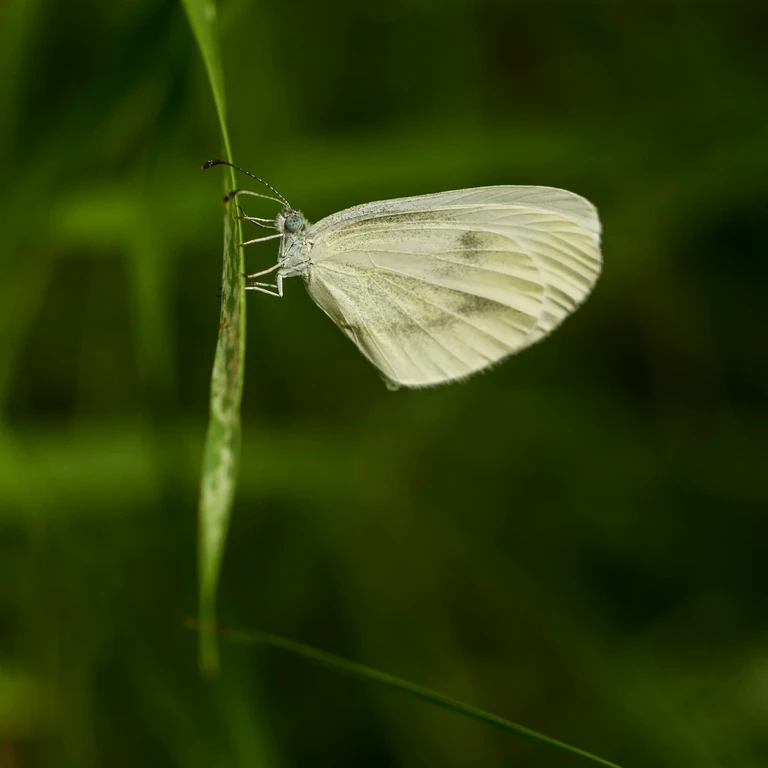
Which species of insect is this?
Leptidea sinapis/juvernica
